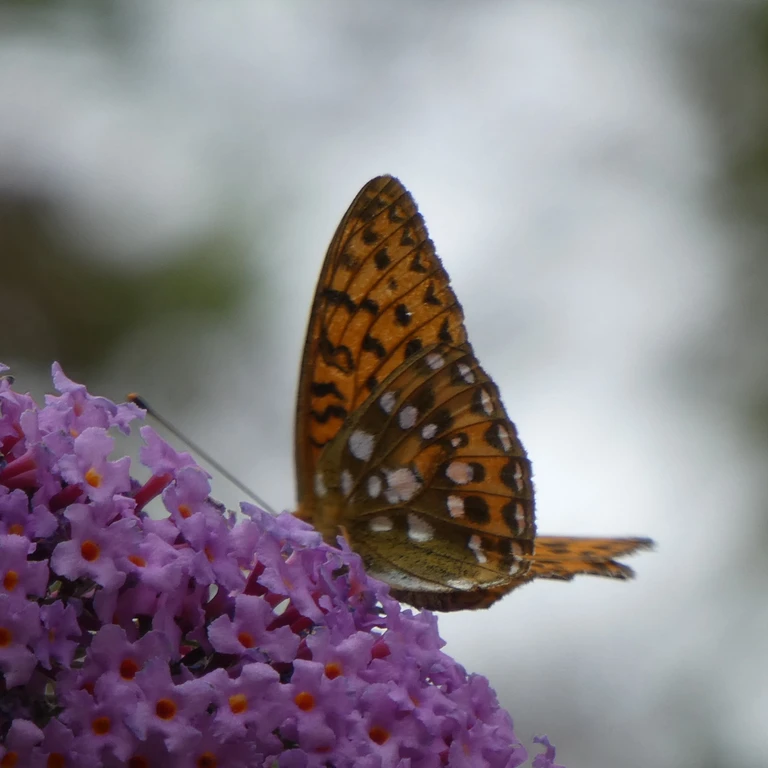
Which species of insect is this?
Speyeria aglaja
